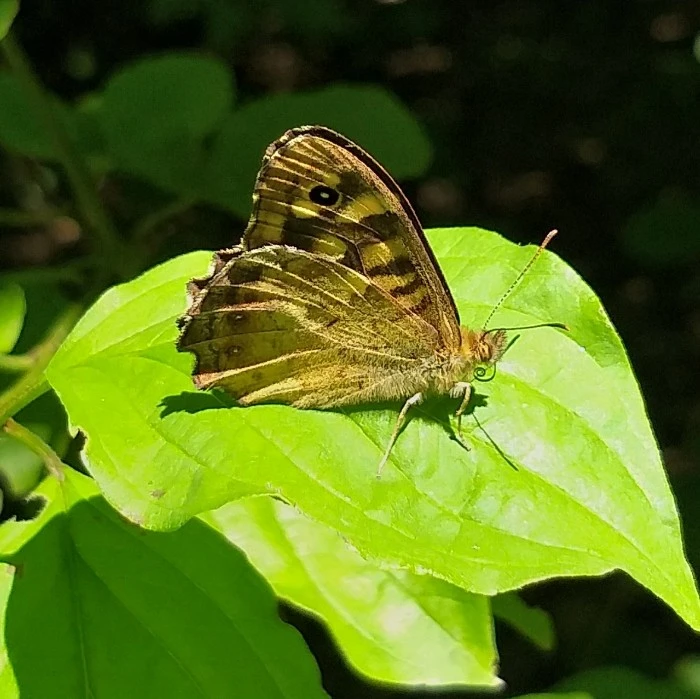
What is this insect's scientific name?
Pararge aegeria
